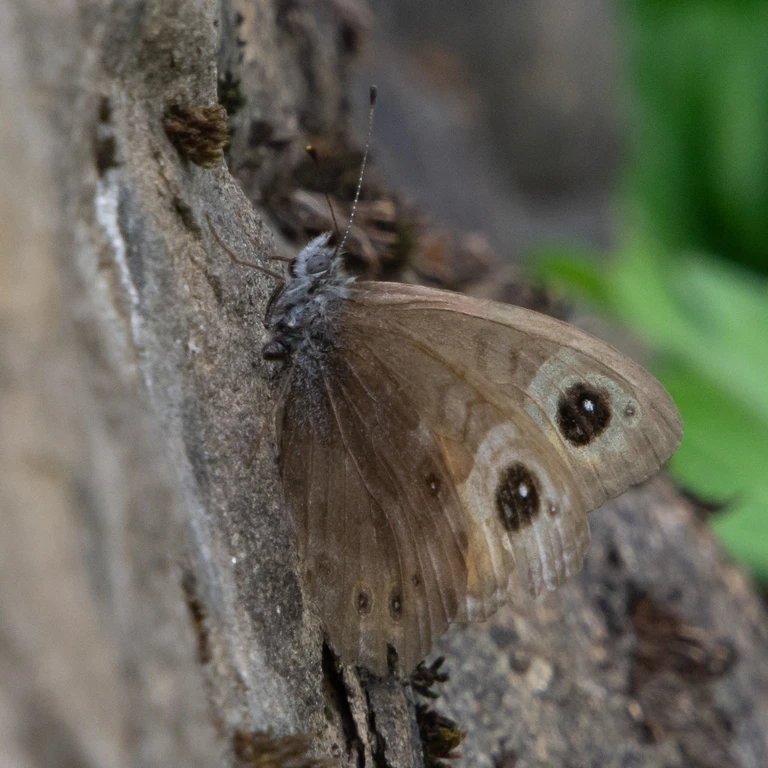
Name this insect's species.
Lasiommata maera (also Pararge maera)
